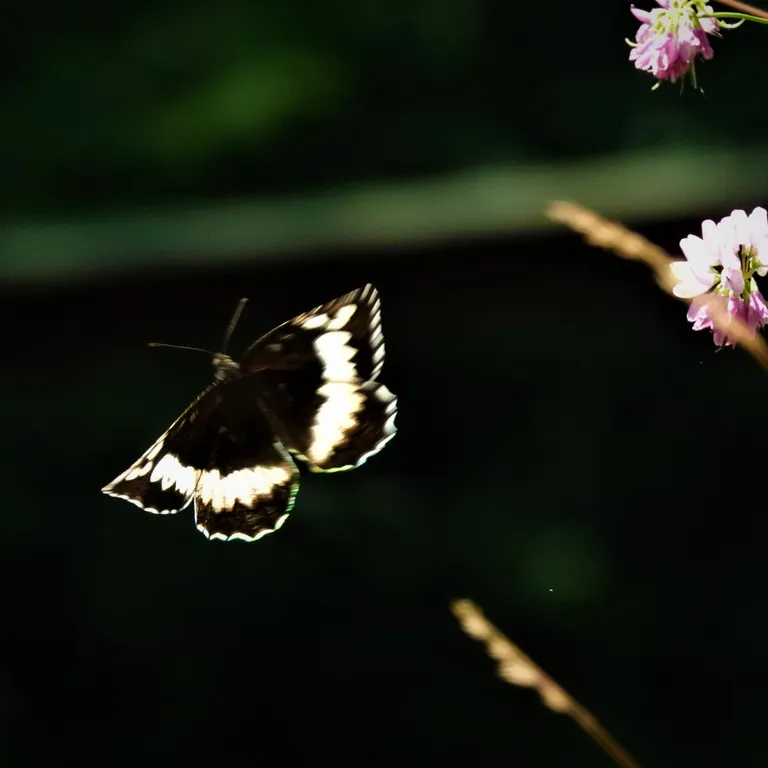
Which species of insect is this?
Brintesia circe
